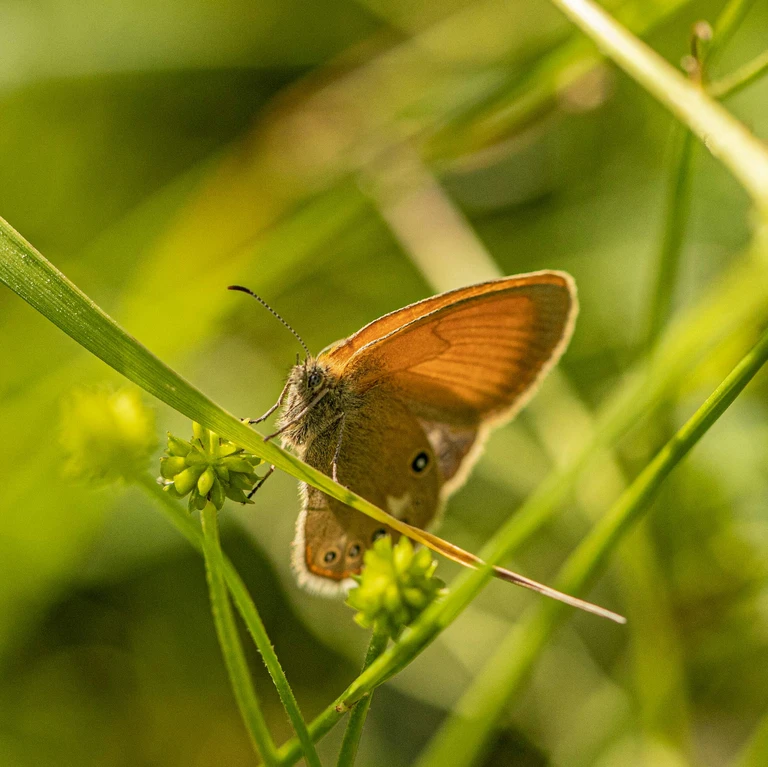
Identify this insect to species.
Coenonympha glycerion (also Coenonympha iphis)
